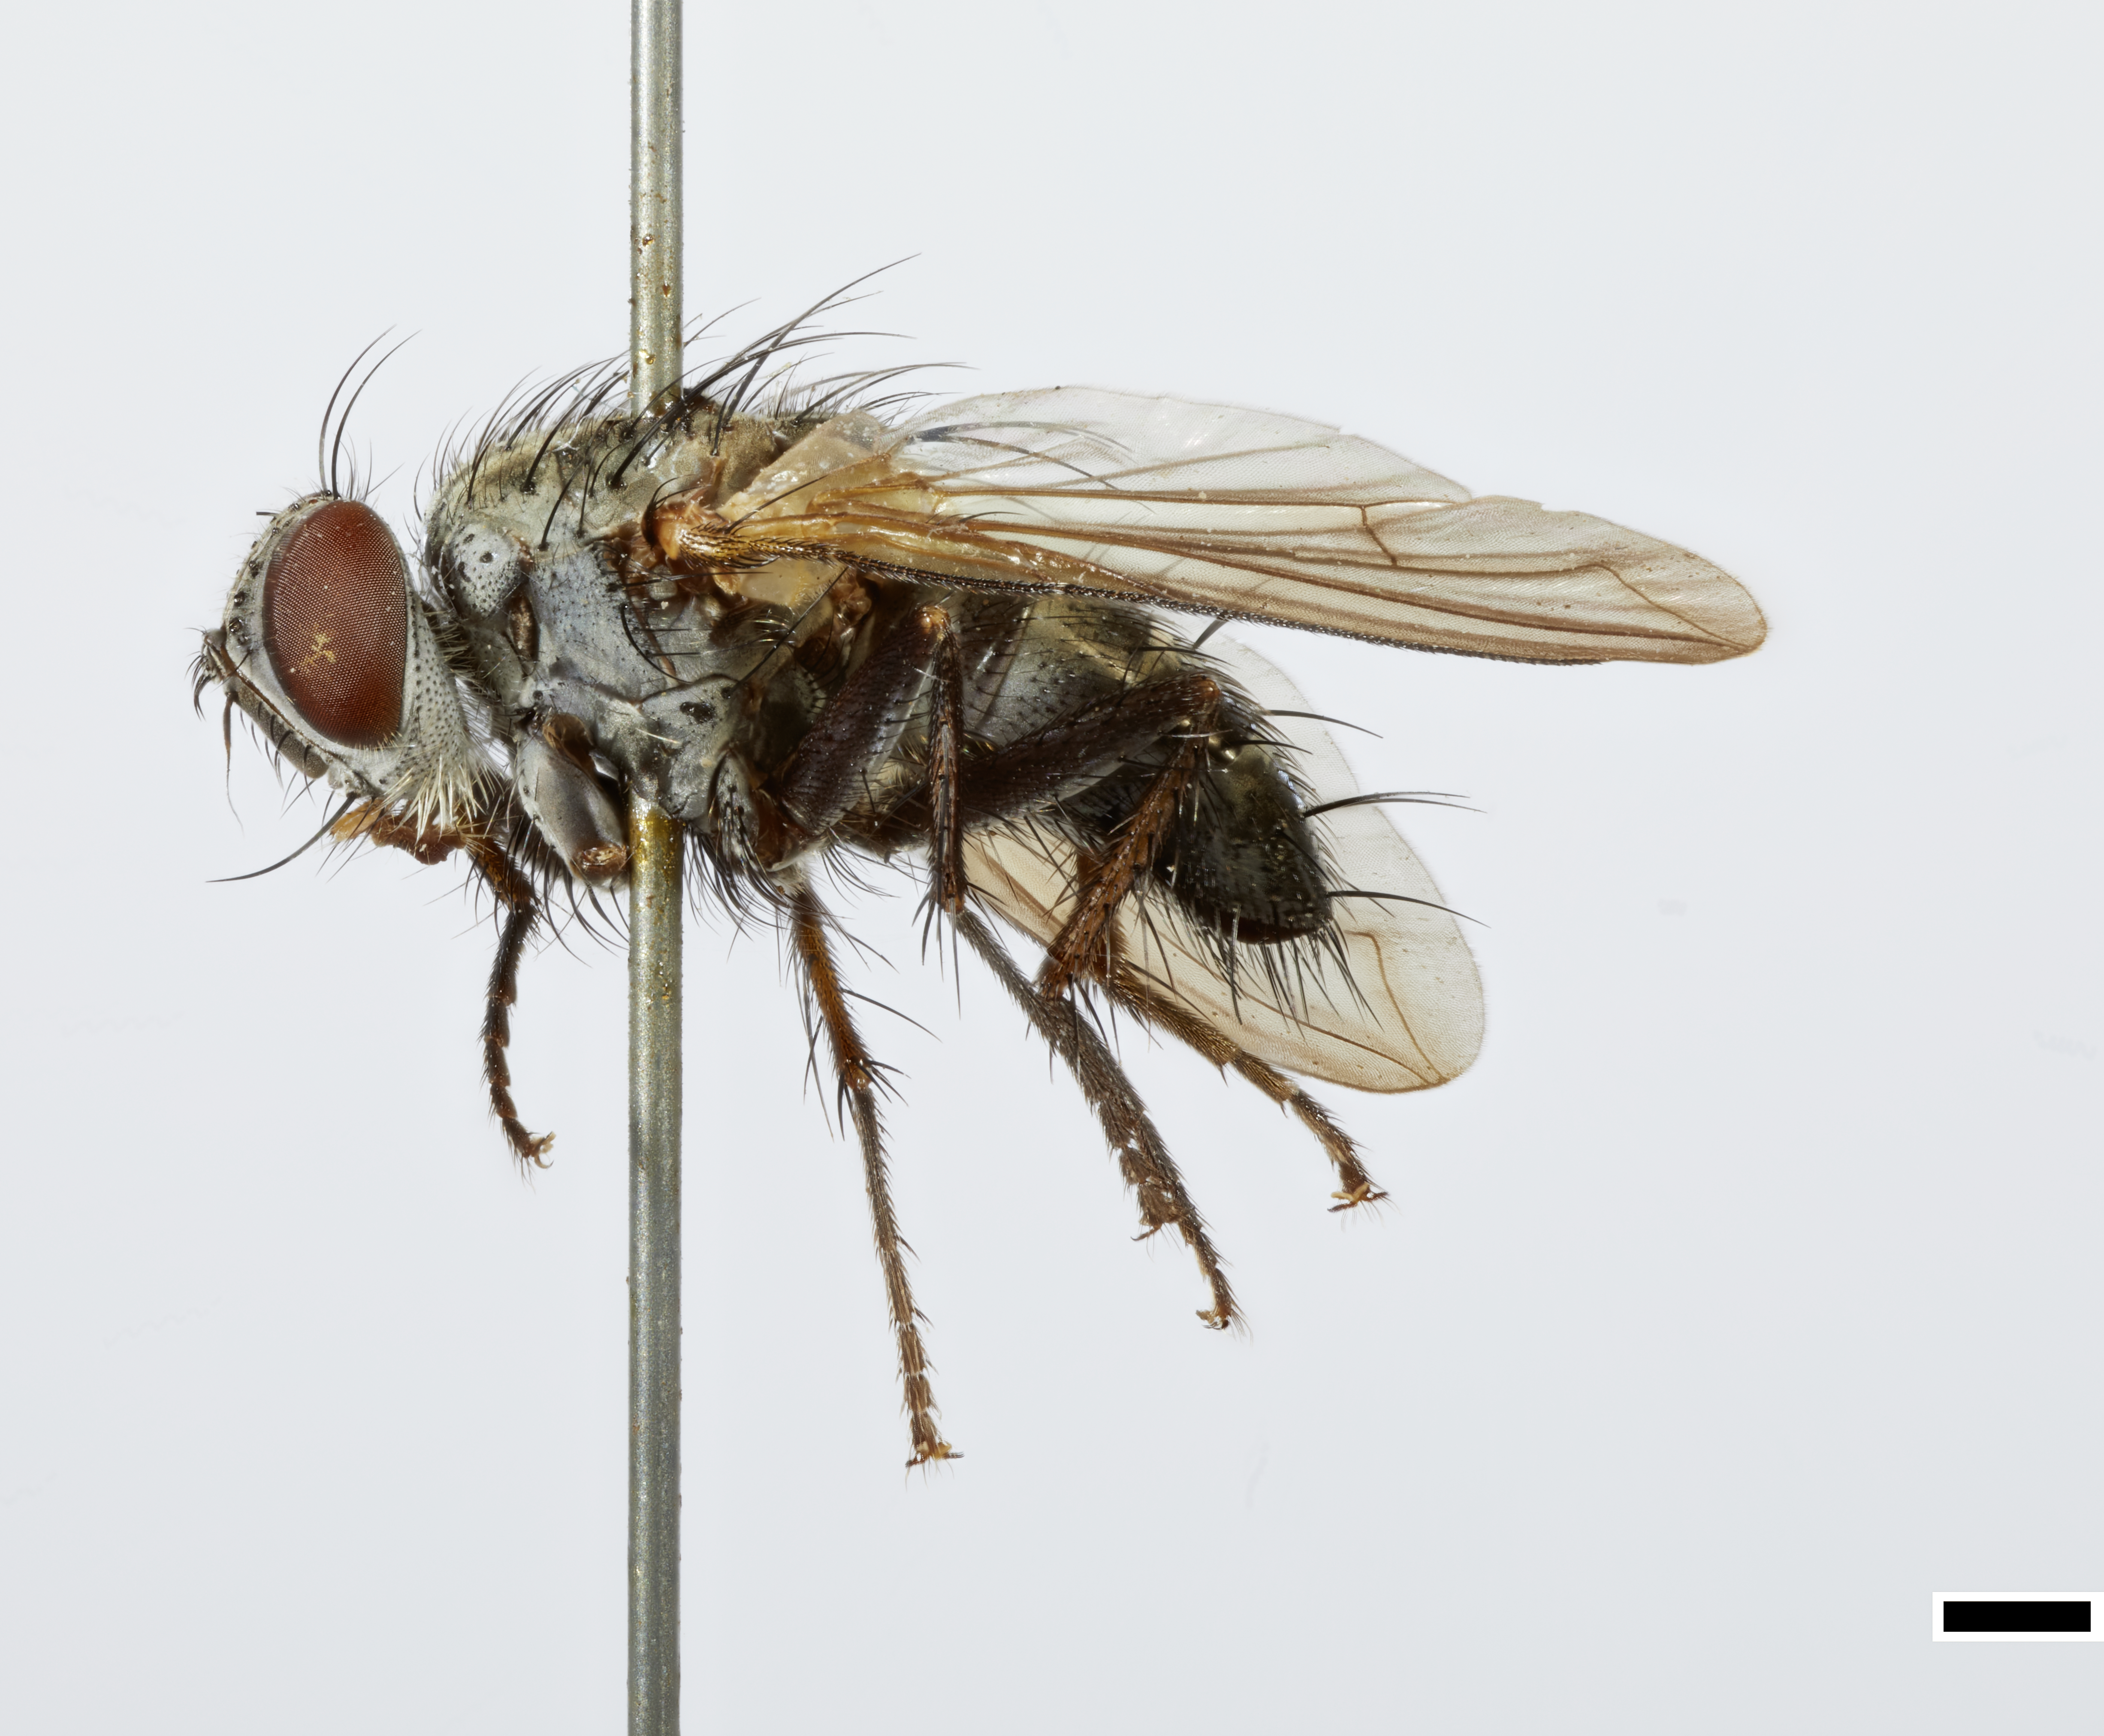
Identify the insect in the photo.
Euhypochaetopsis orientalis
